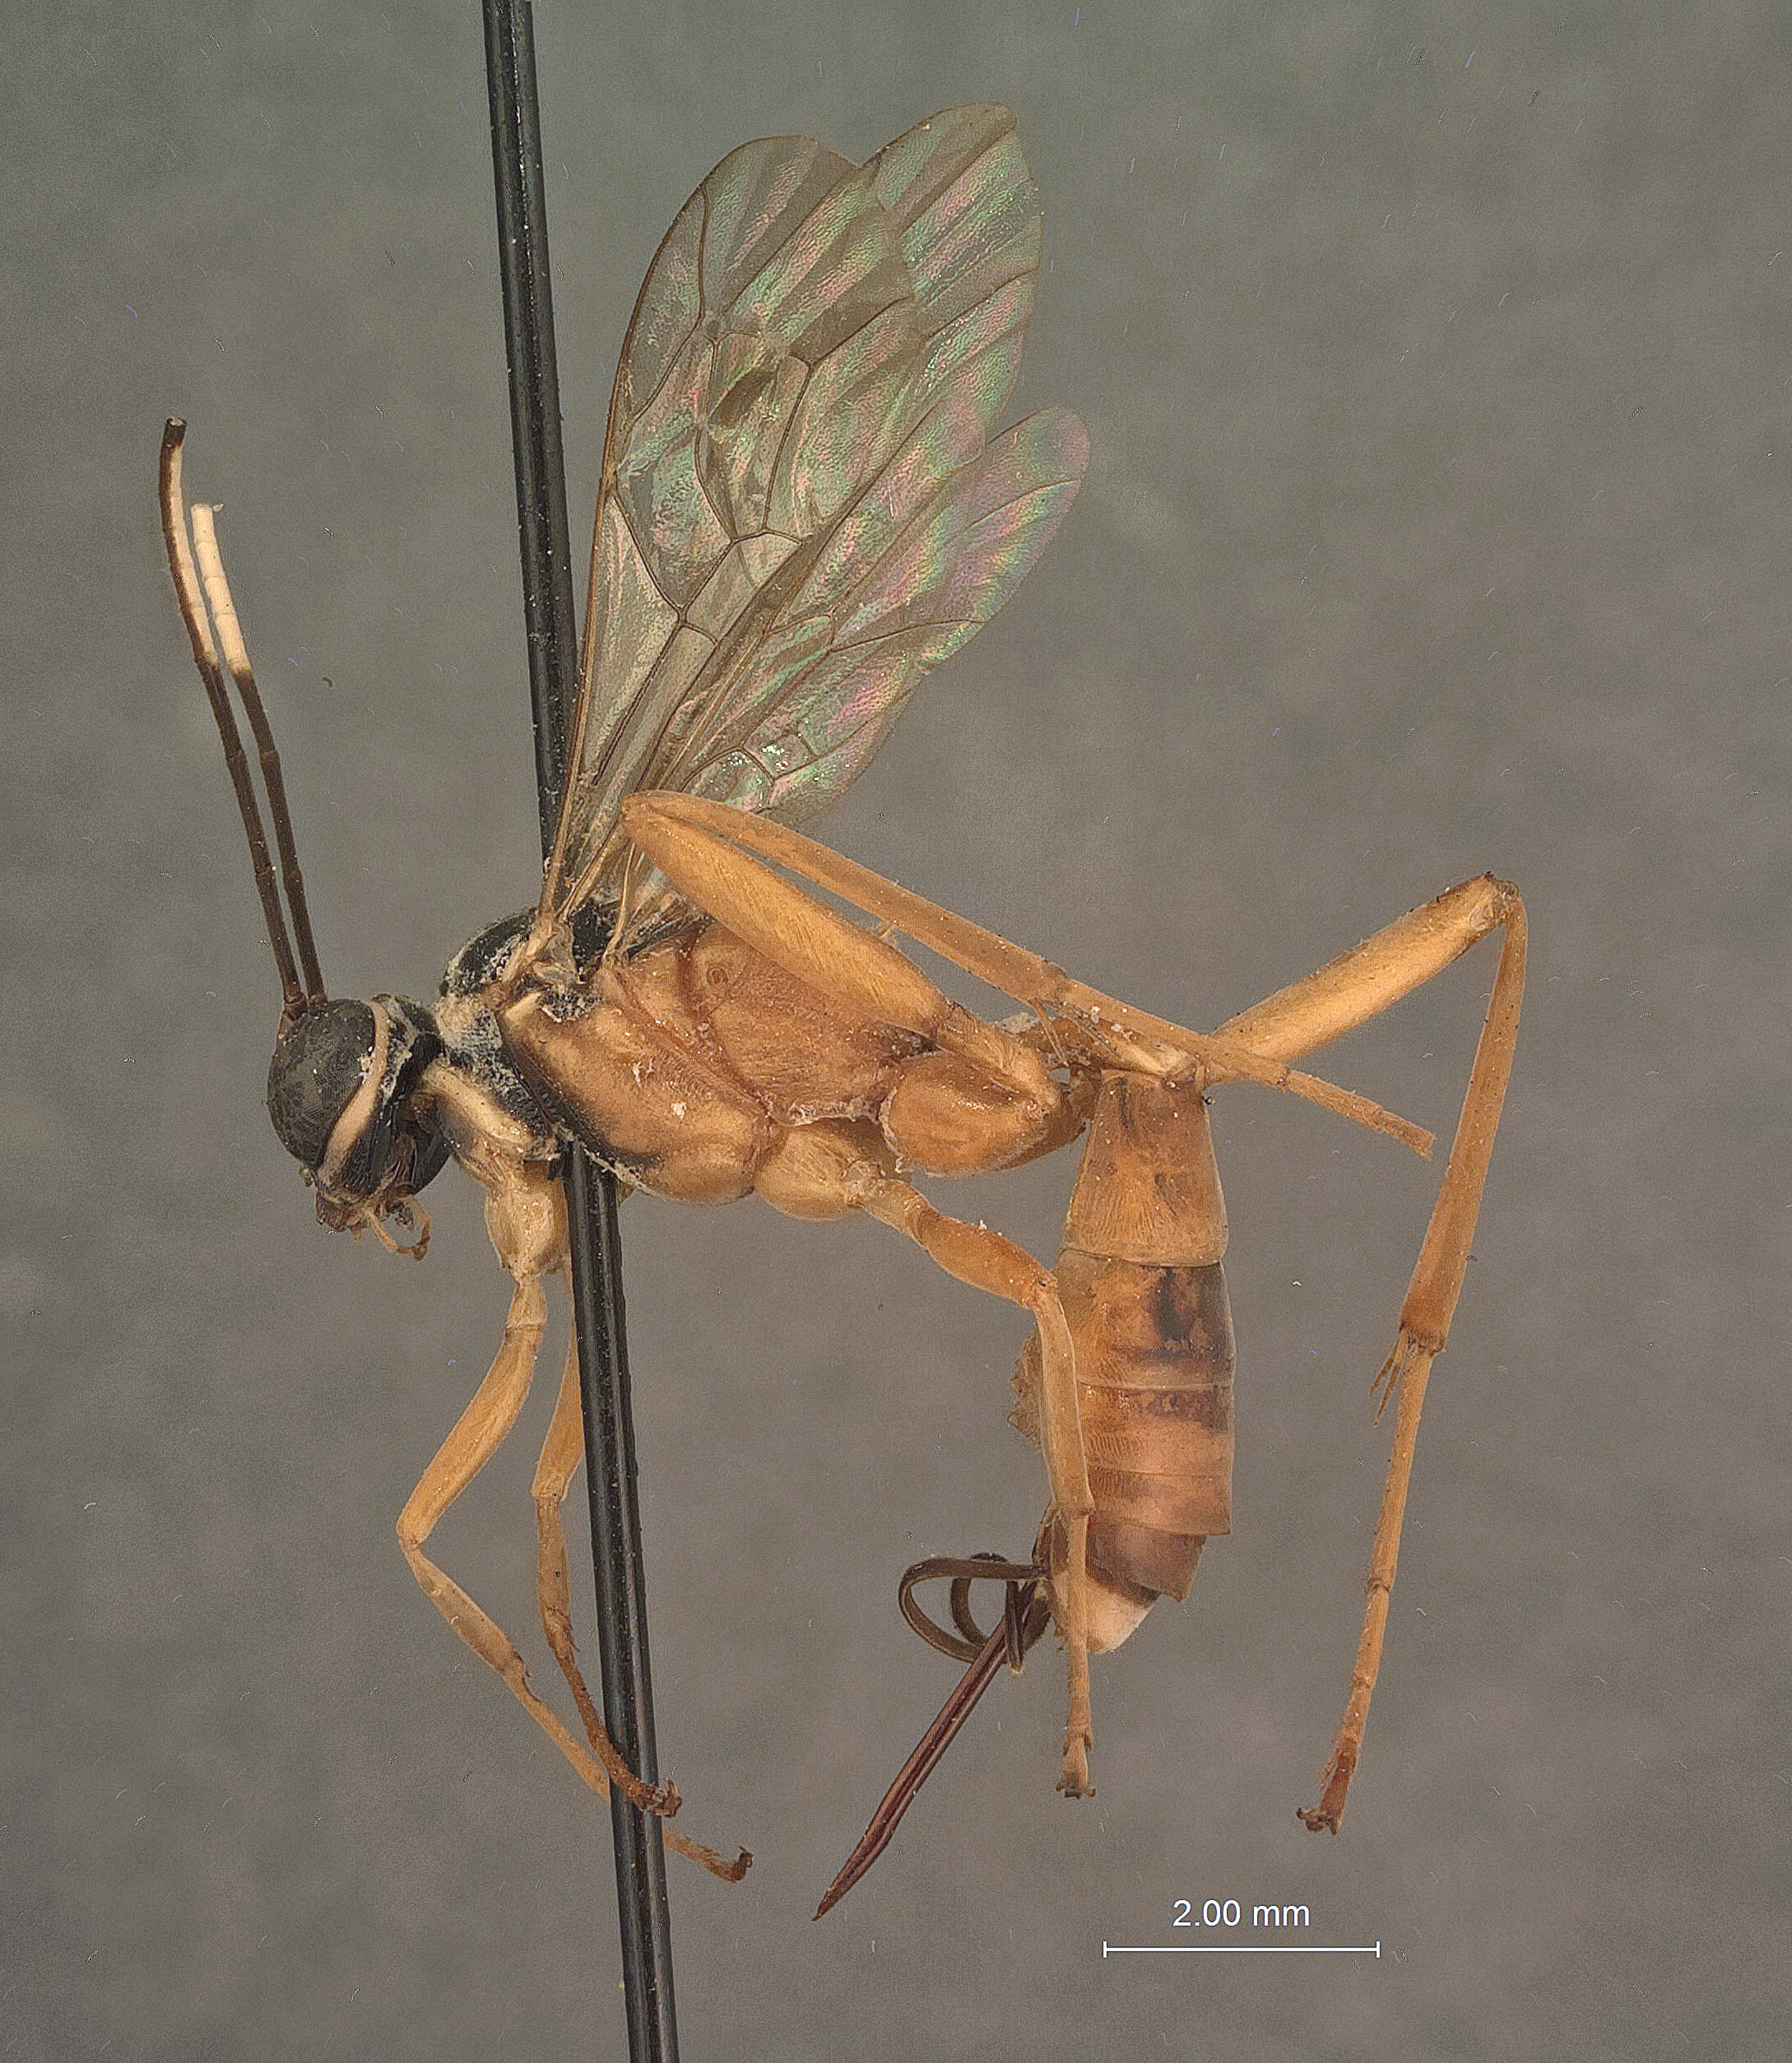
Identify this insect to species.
Diapetimorpha confederata
